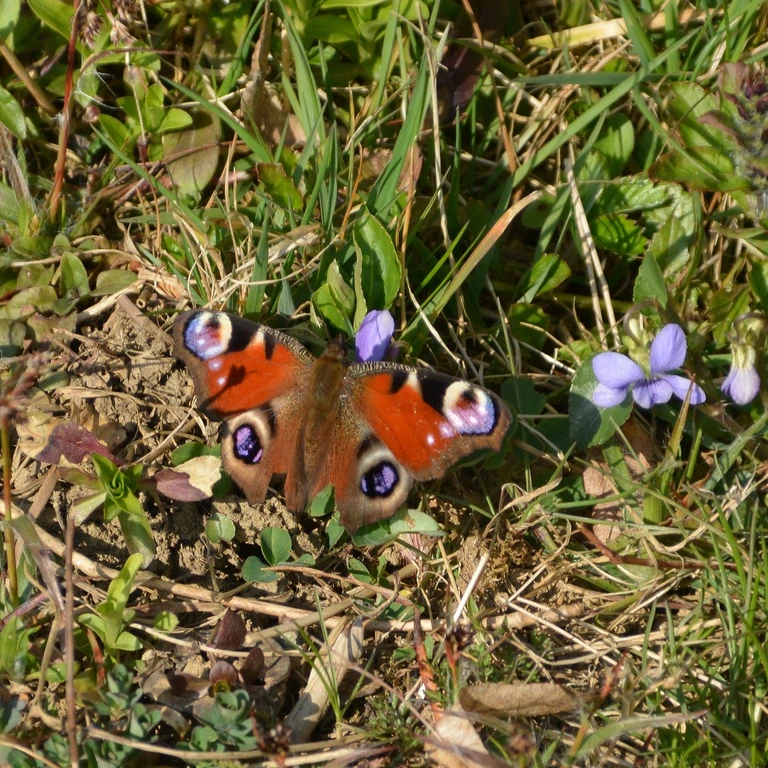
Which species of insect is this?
Aglais io
